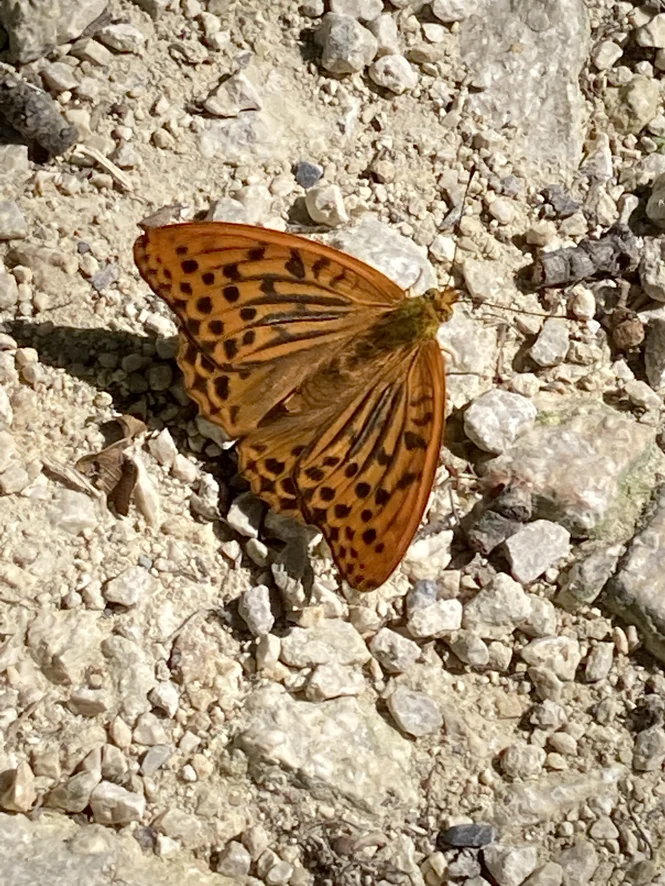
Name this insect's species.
Argynnis paphia
